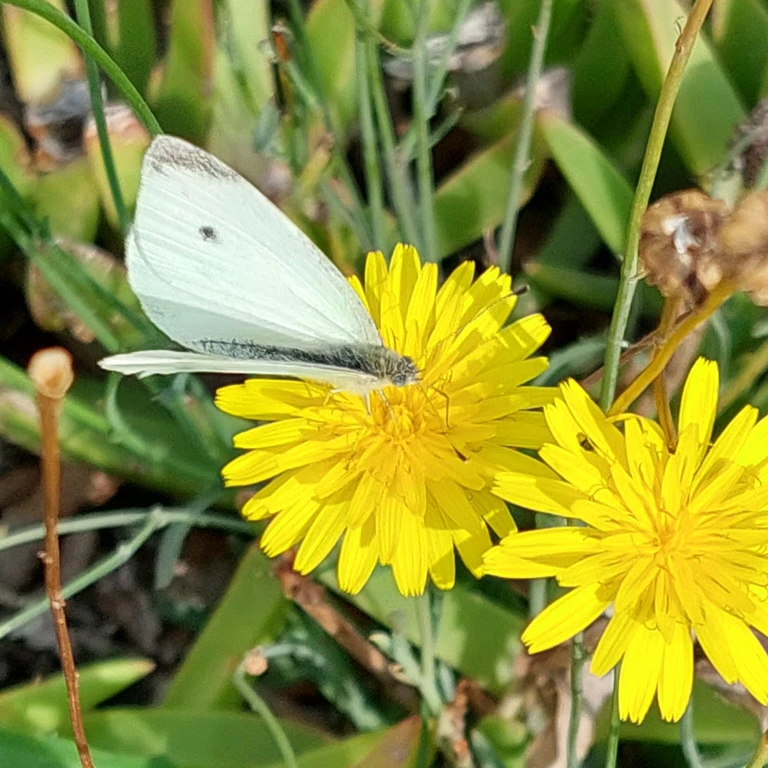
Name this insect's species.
Pieris rapae
